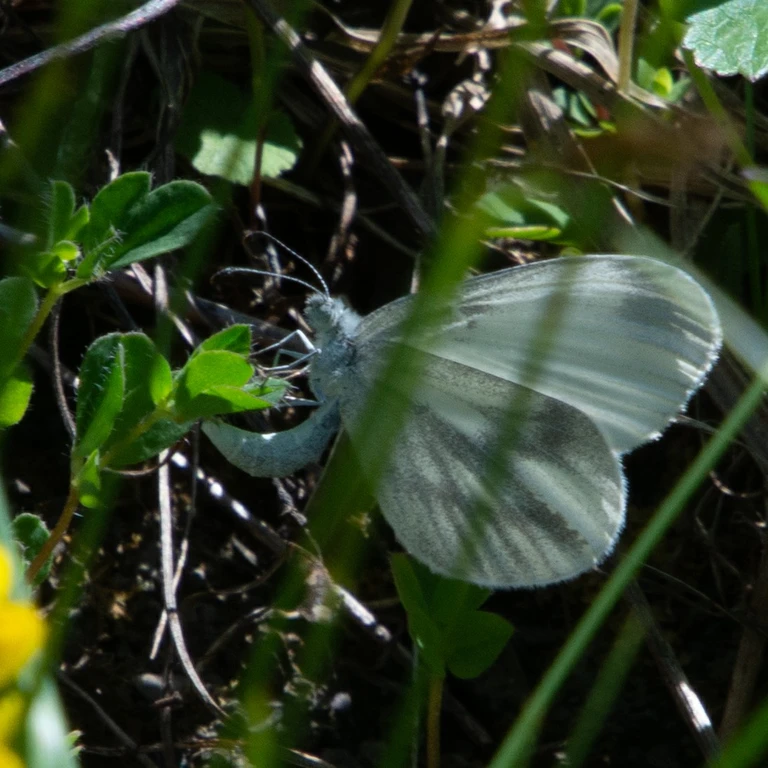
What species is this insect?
Leptidea sinapis/juvernica
